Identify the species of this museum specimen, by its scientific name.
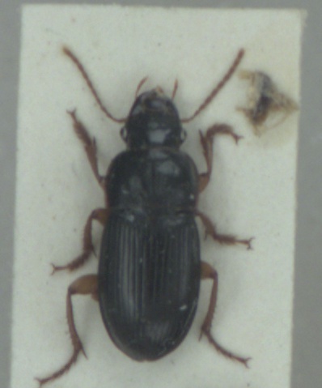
Harpalus latus
